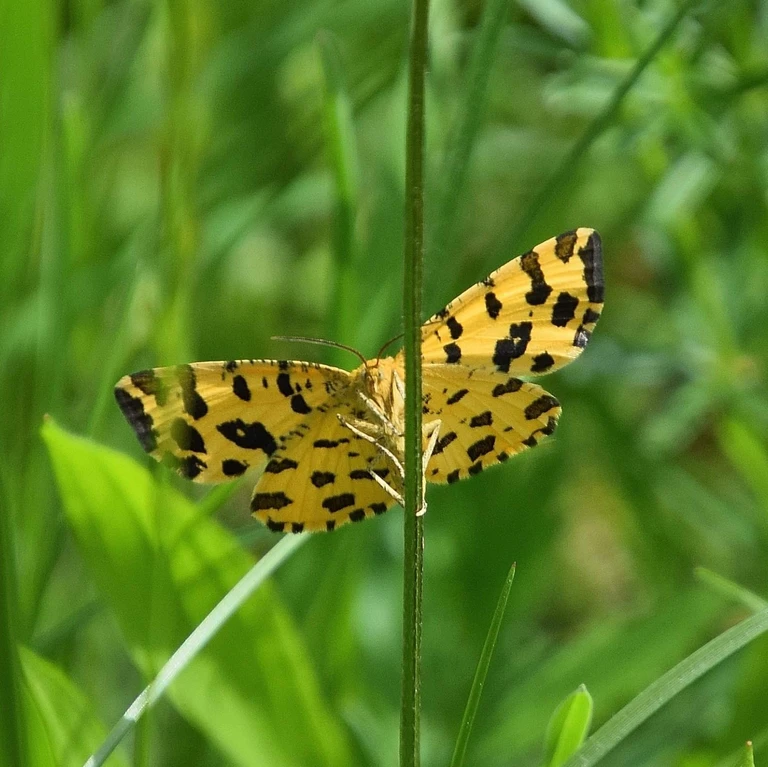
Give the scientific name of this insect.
Pseudopanthera macularia
